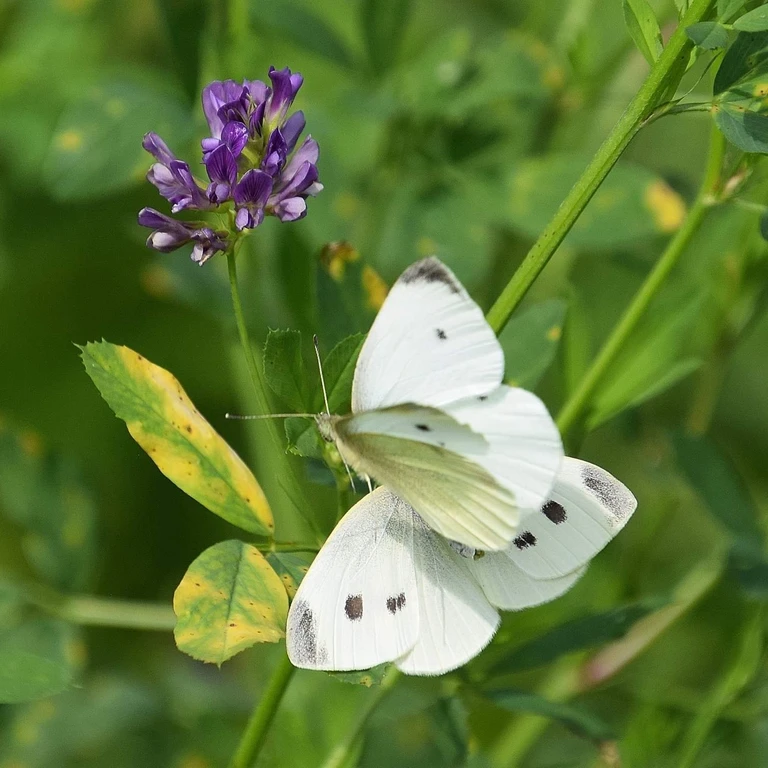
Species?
Pieris rapae
